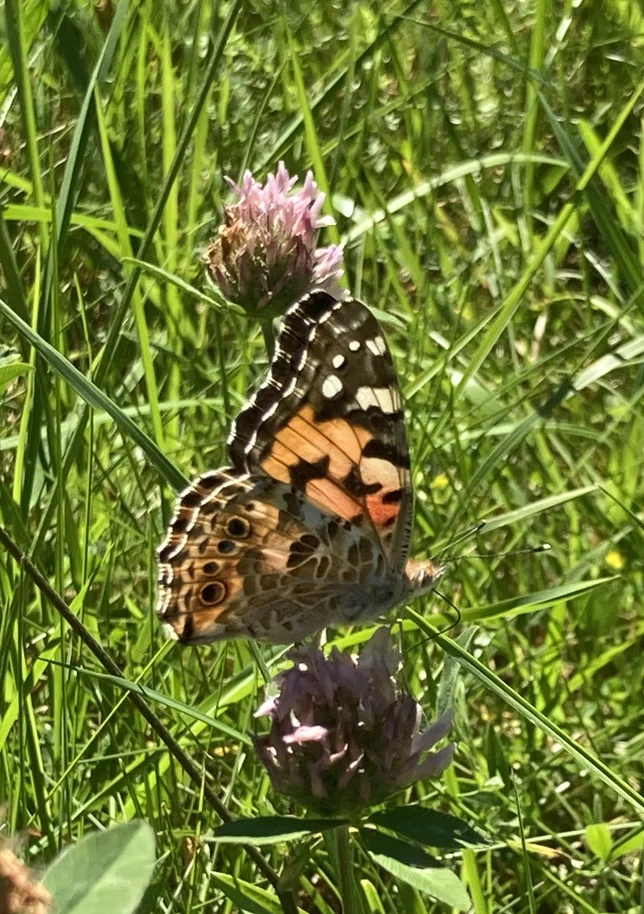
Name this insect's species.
Vanessa cardui
